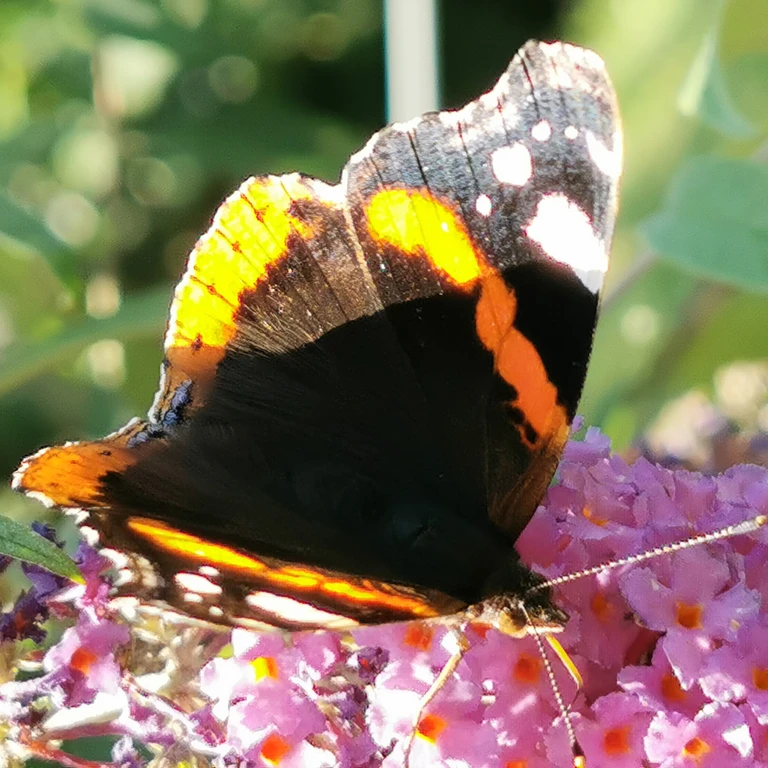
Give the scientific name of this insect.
Vanessa atalanta
